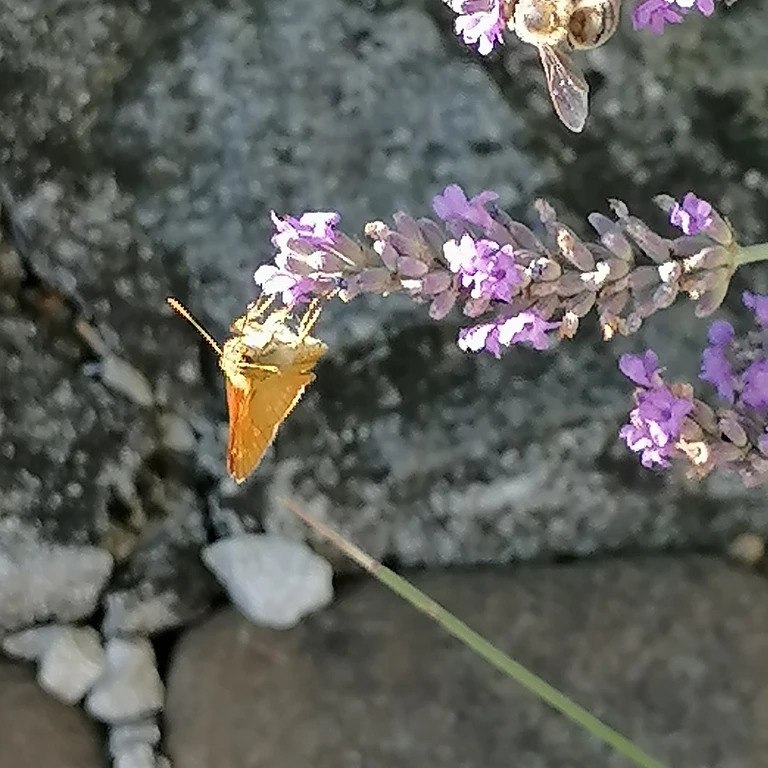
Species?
Ochlodes sylvanus (also Ochlodes venata)
